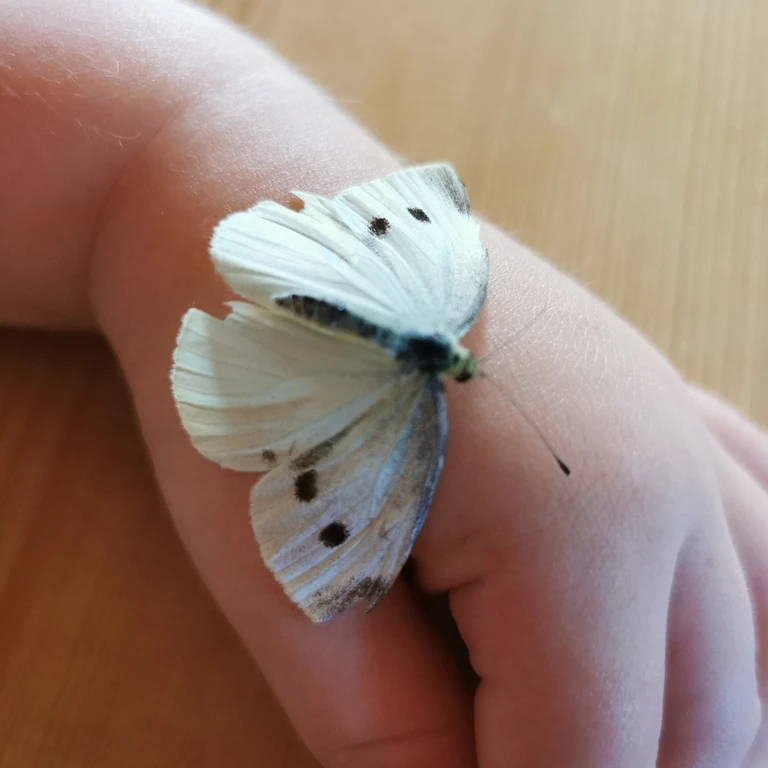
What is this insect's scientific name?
Pieris rapae
